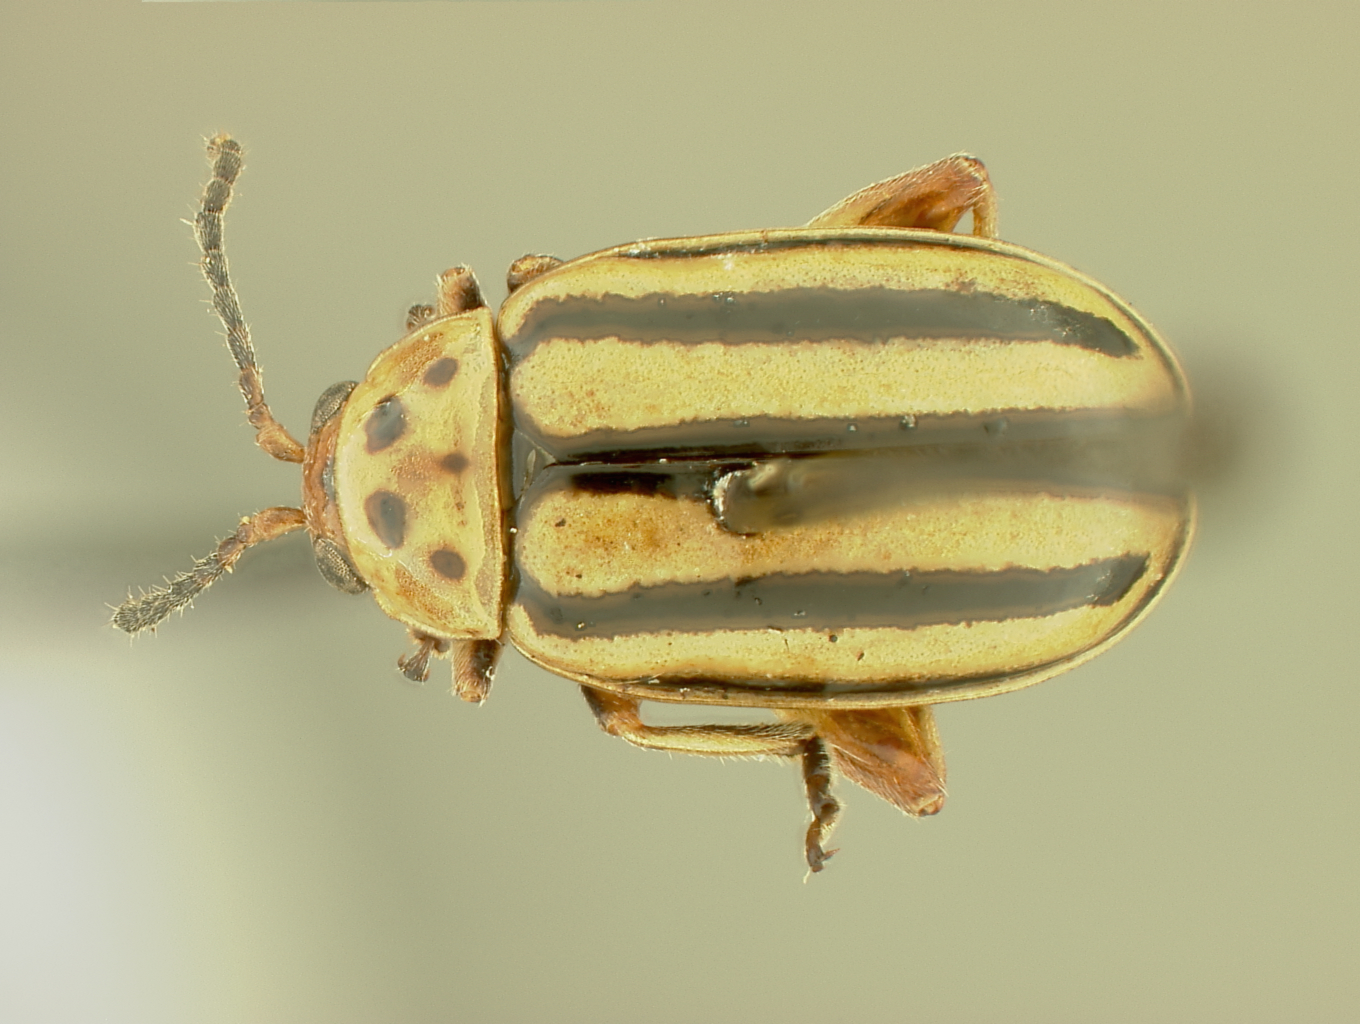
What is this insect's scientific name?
Disonycha spilotrachela
